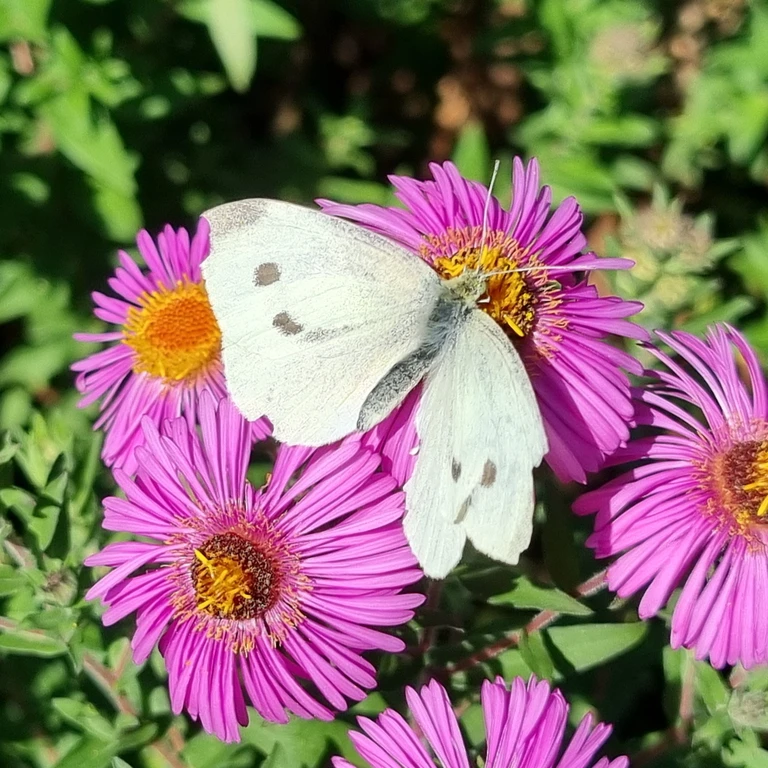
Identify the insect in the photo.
Pieris rapae
